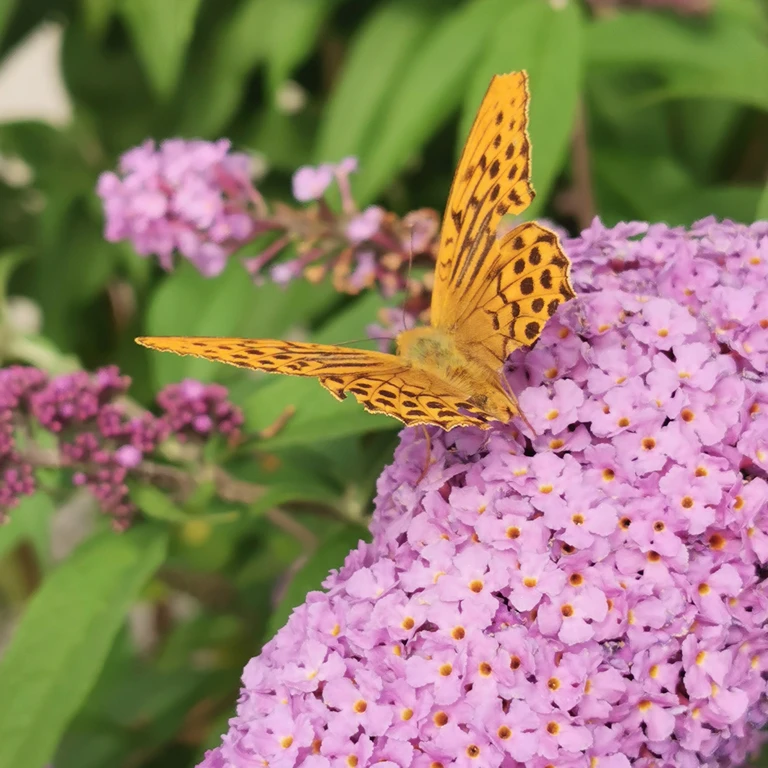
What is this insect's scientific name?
Argynnis paphia
